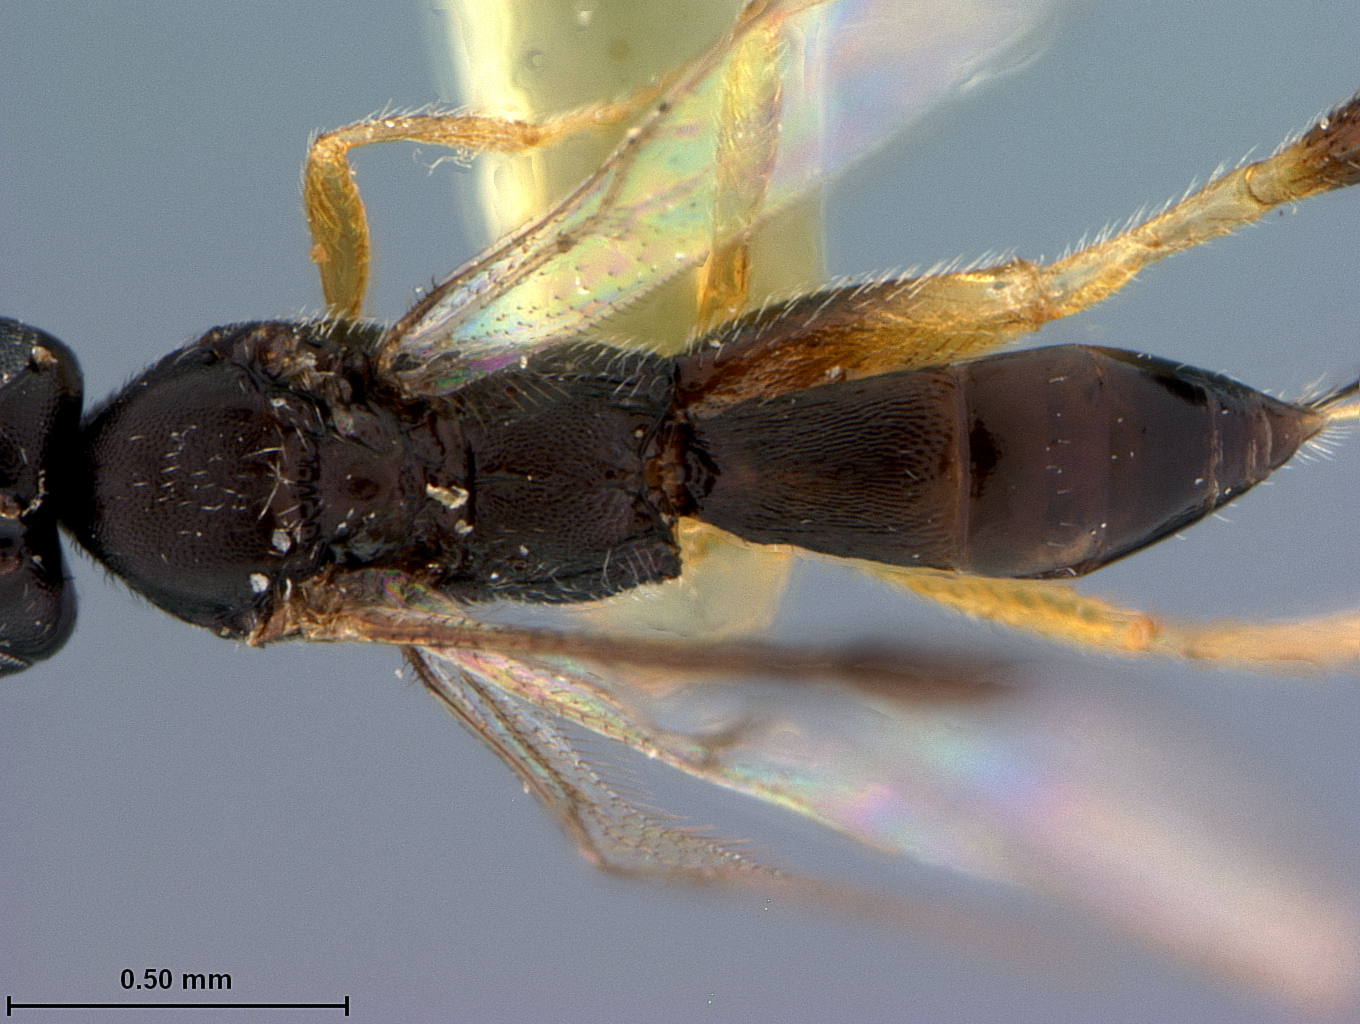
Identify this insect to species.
Mesocoelus acrocercopis
